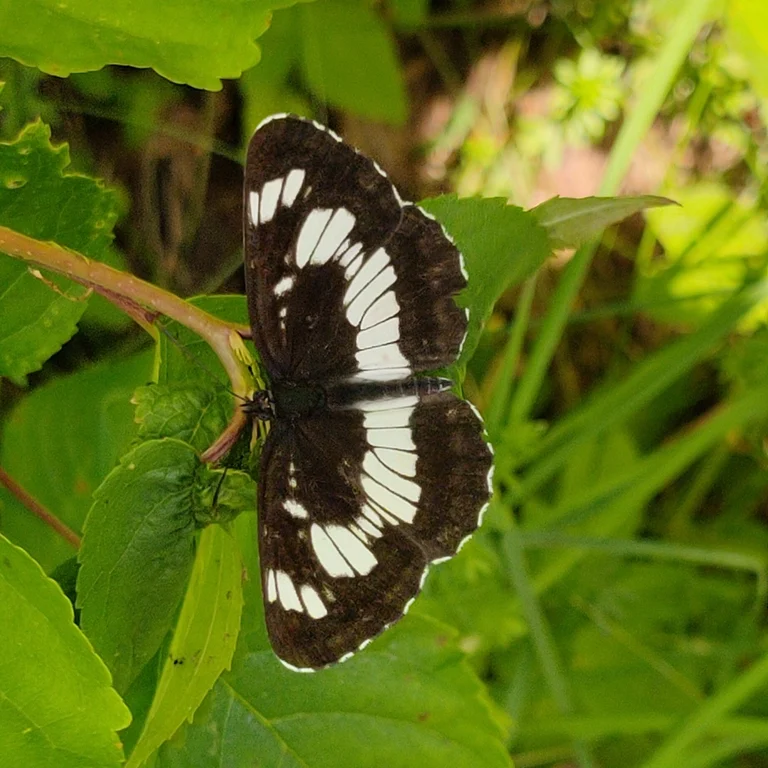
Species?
Neptis rivularis
